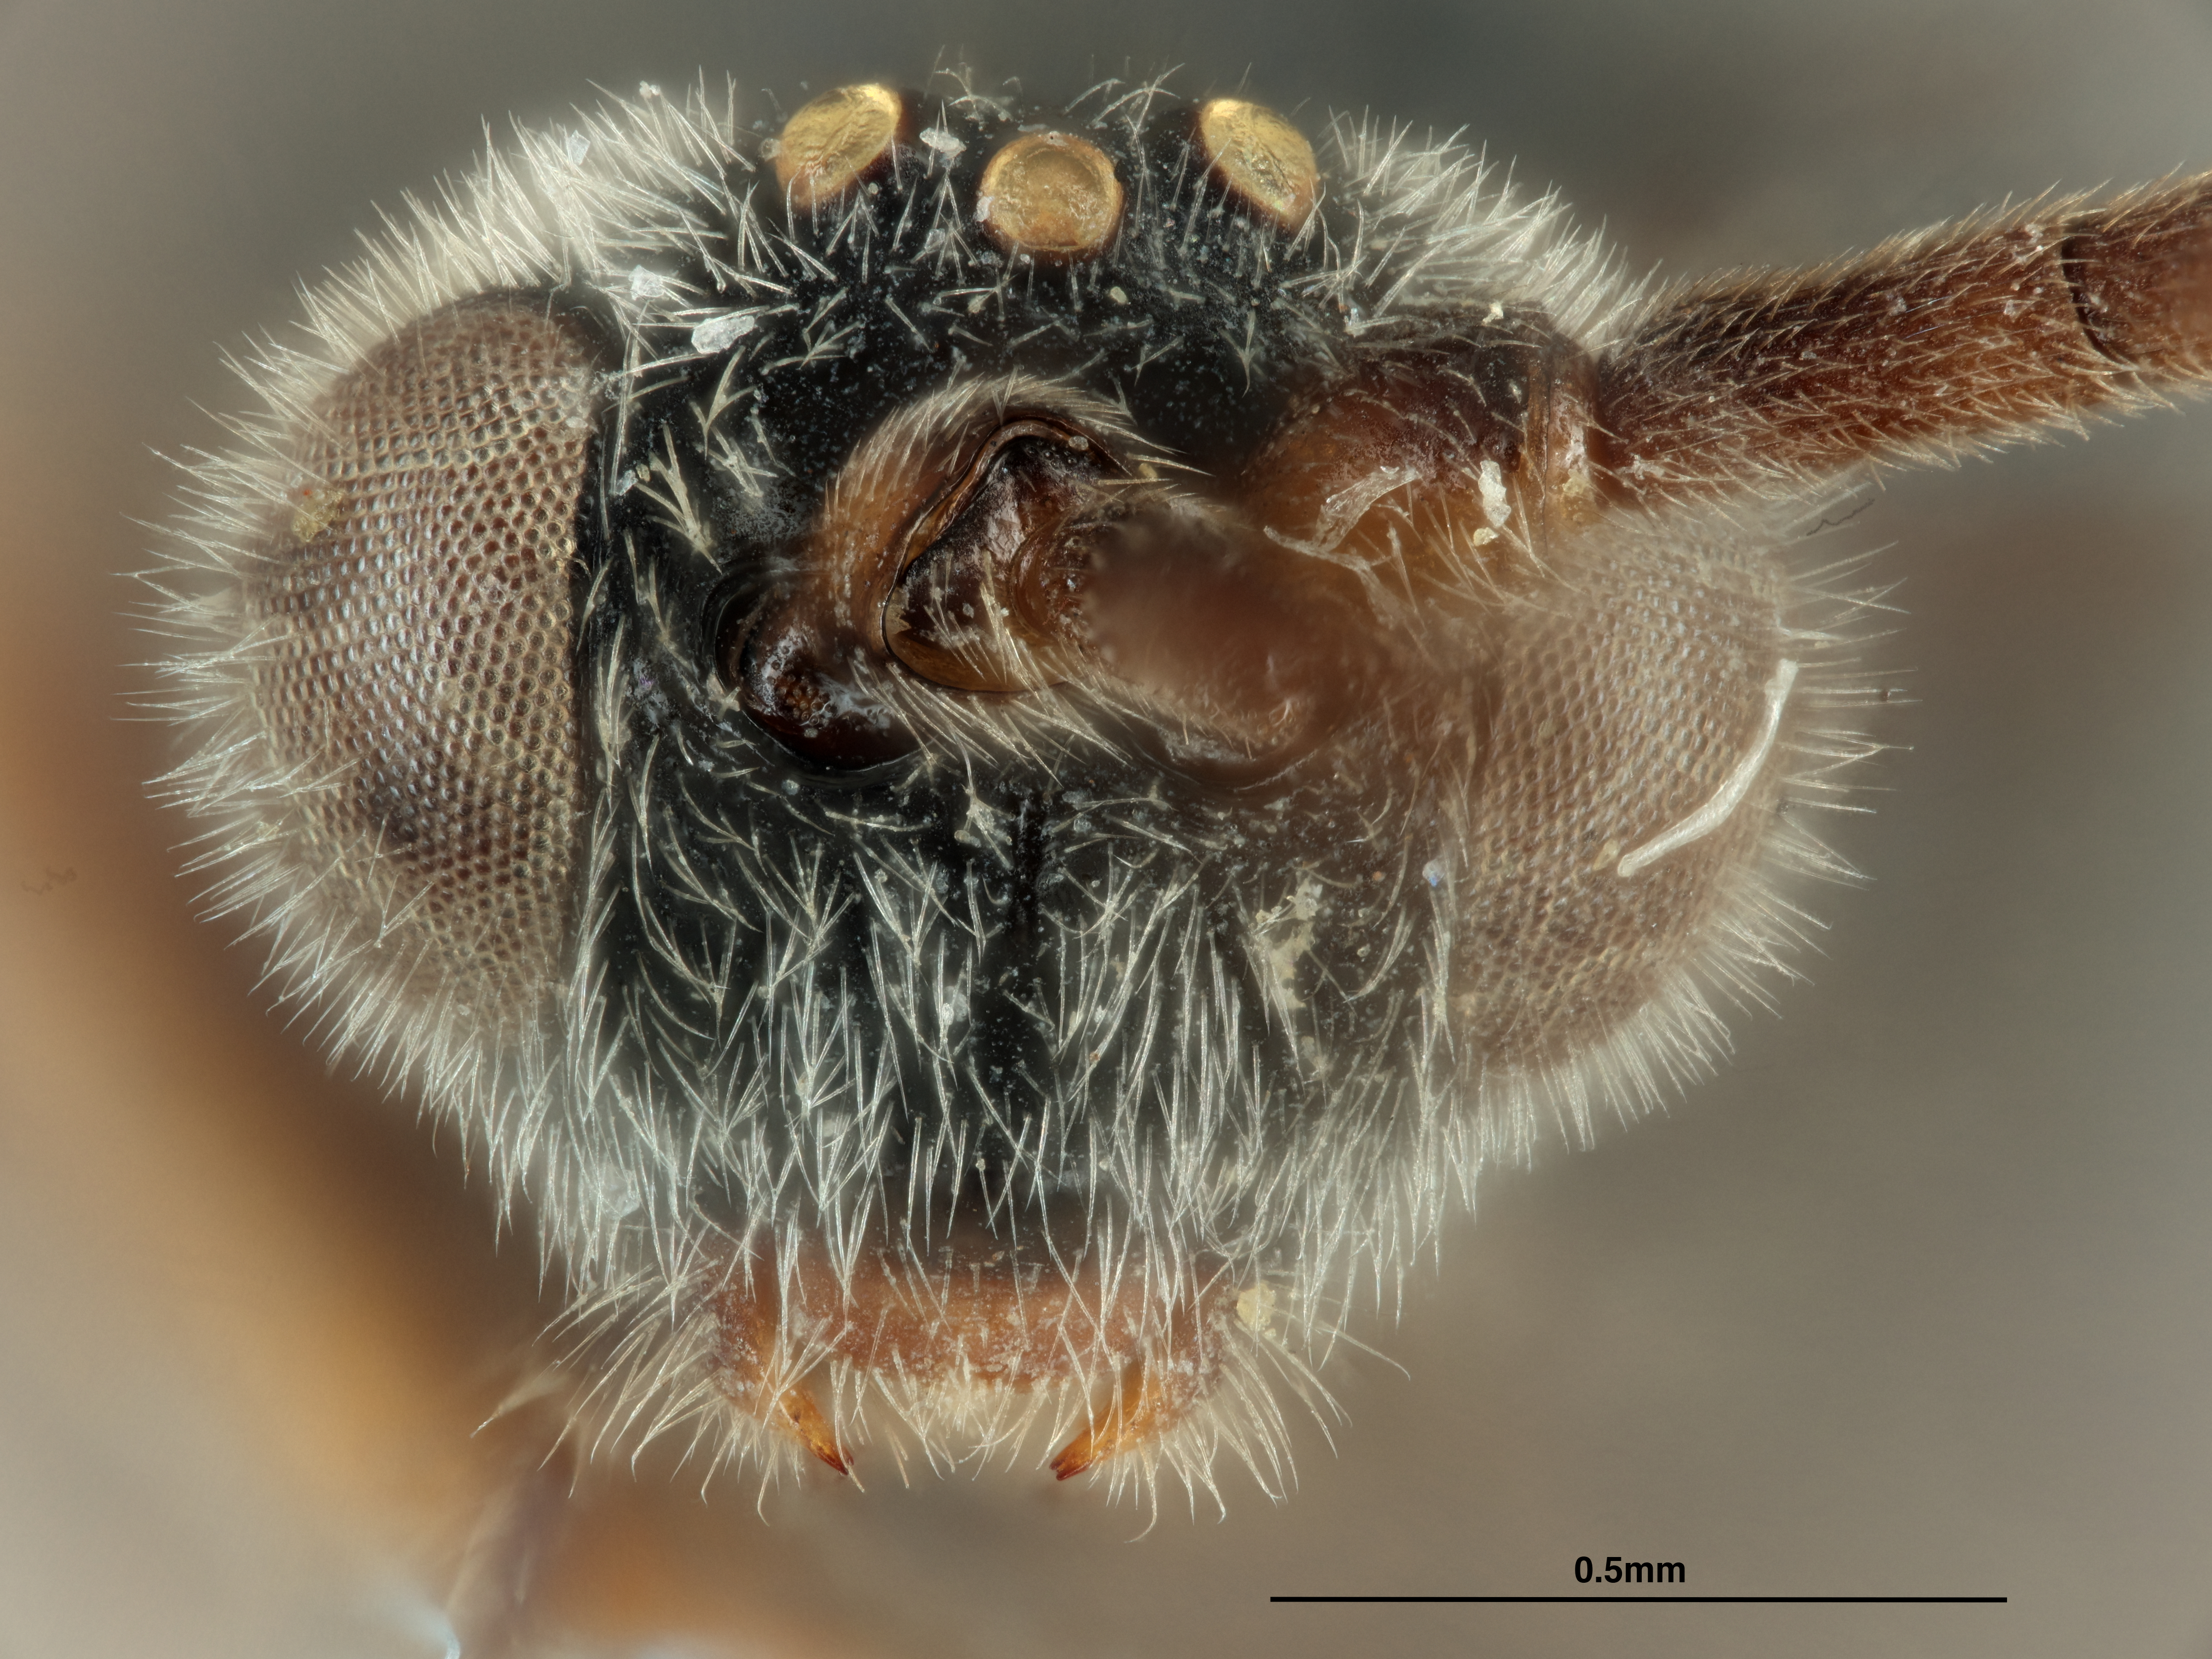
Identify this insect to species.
Fornicia pilosa
